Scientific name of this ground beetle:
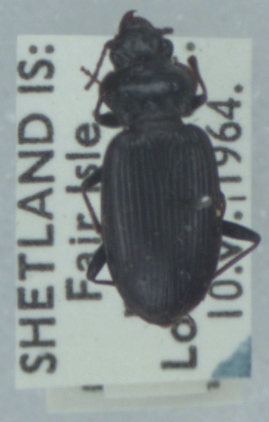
Nebria salina
